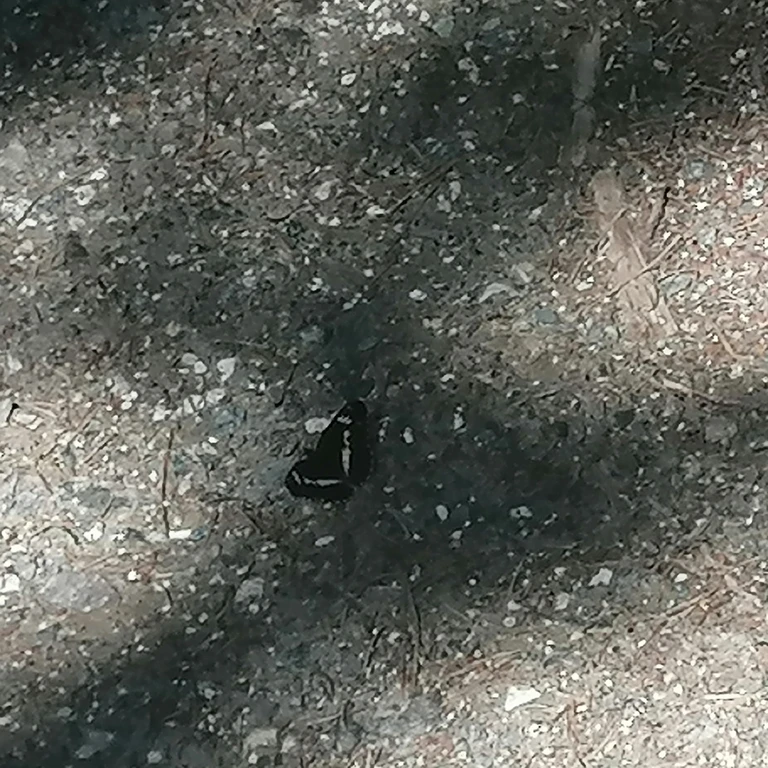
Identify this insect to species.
Limenitis camilla (also Ladoga camilla)
